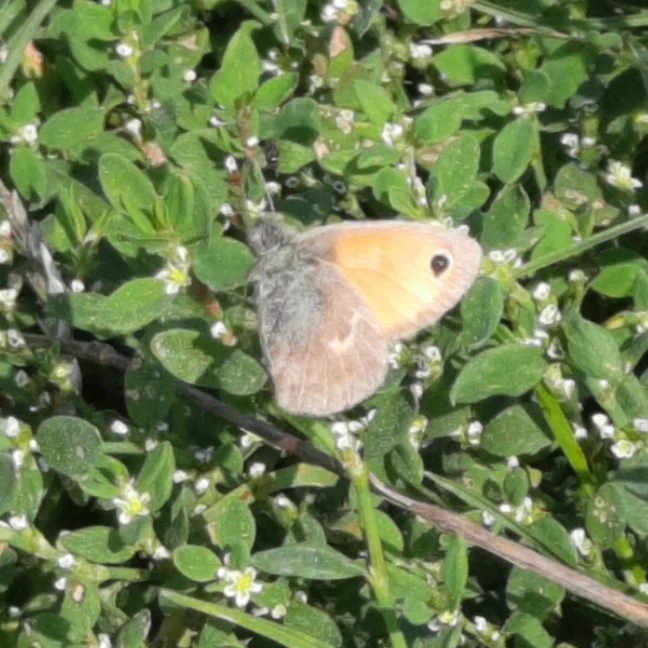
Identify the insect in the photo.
Coenonympha pamphilus
